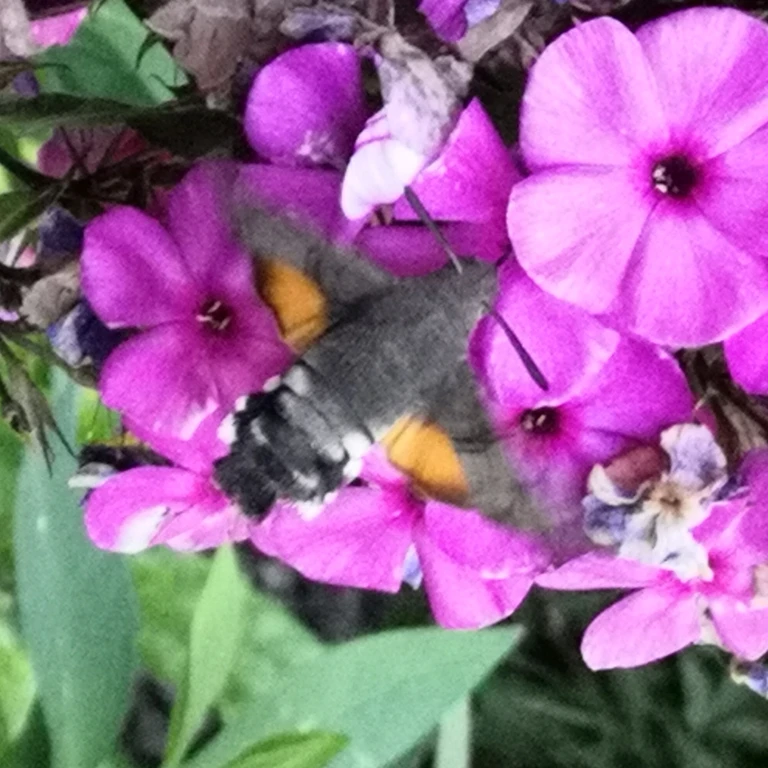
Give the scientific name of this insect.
Macroglossum stellatarum
